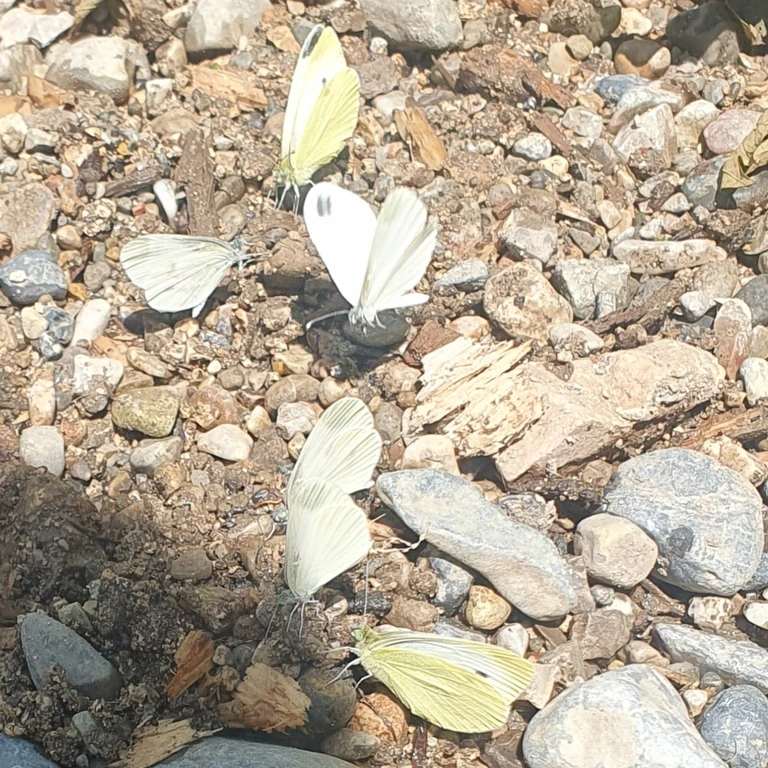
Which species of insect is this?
Leptidea sinapis/juvernica
